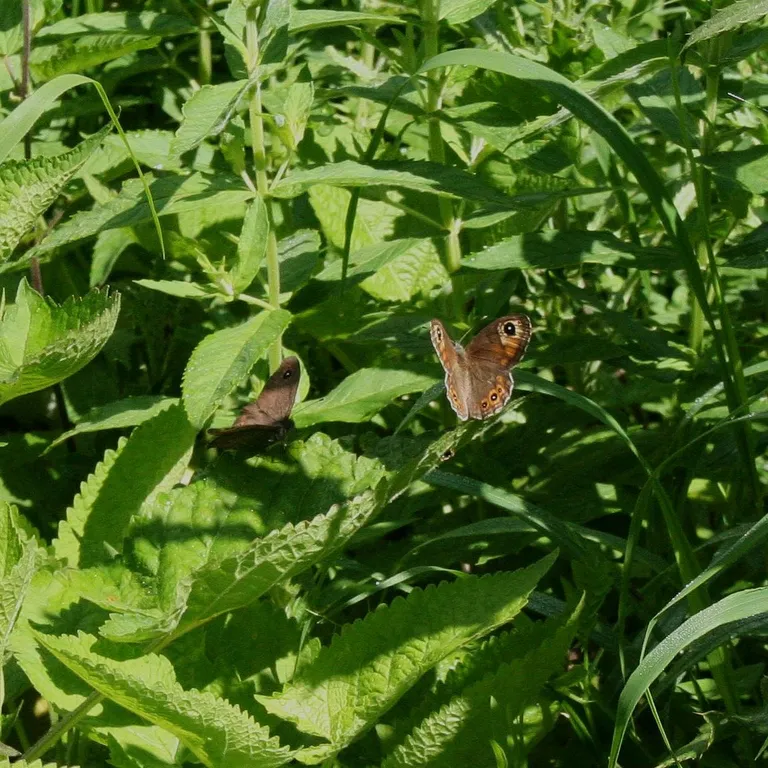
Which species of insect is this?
Lasiommata maera (also Pararge maera)
